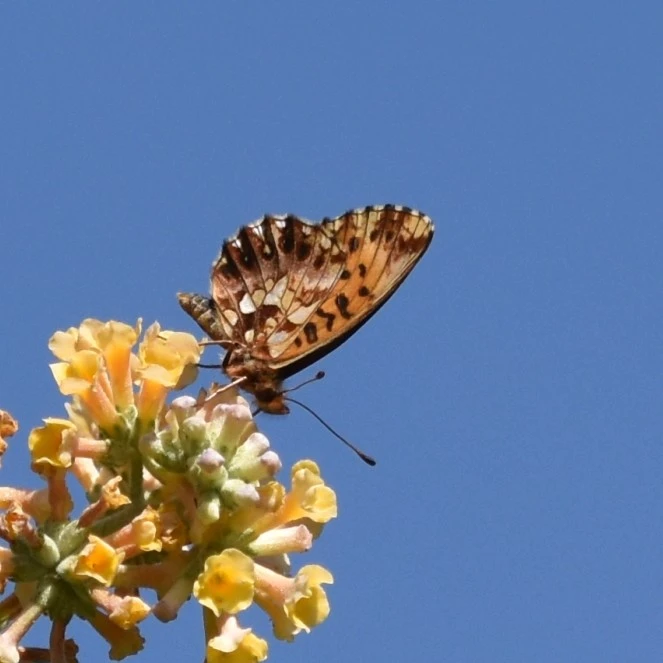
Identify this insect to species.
Boloria dia
